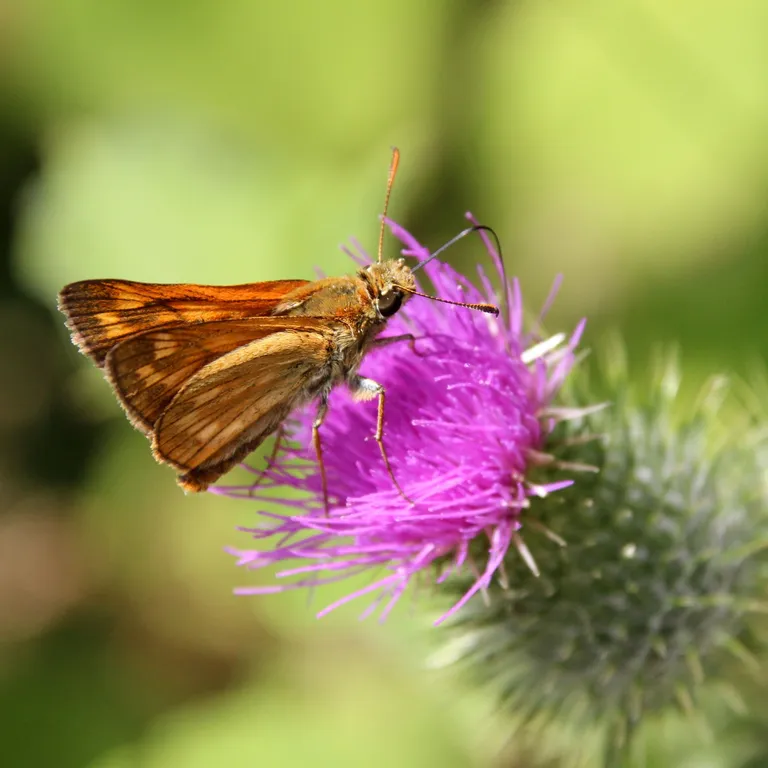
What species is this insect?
Ochlodes sylvanus (also Ochlodes venata)
